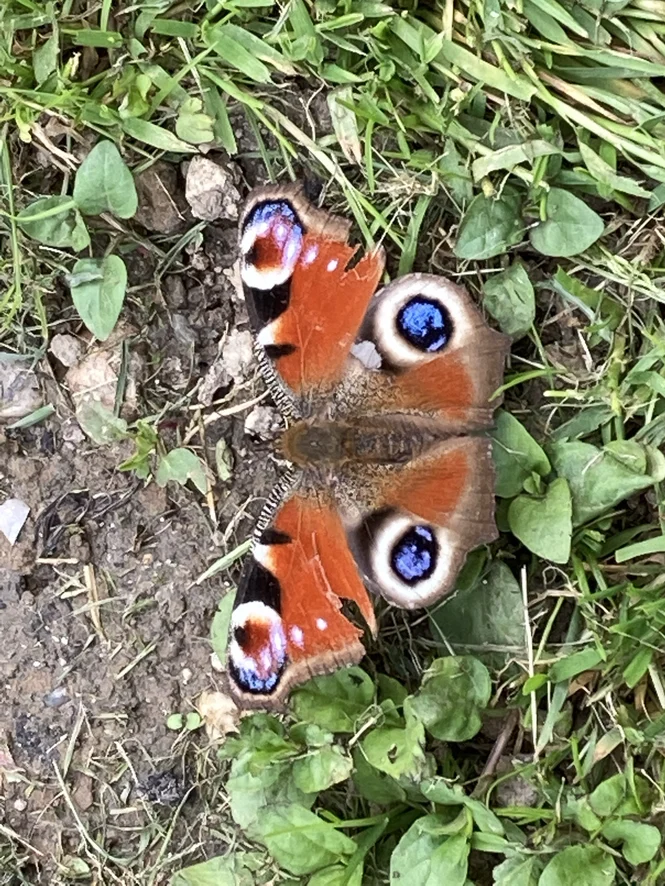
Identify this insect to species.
Aglais io
